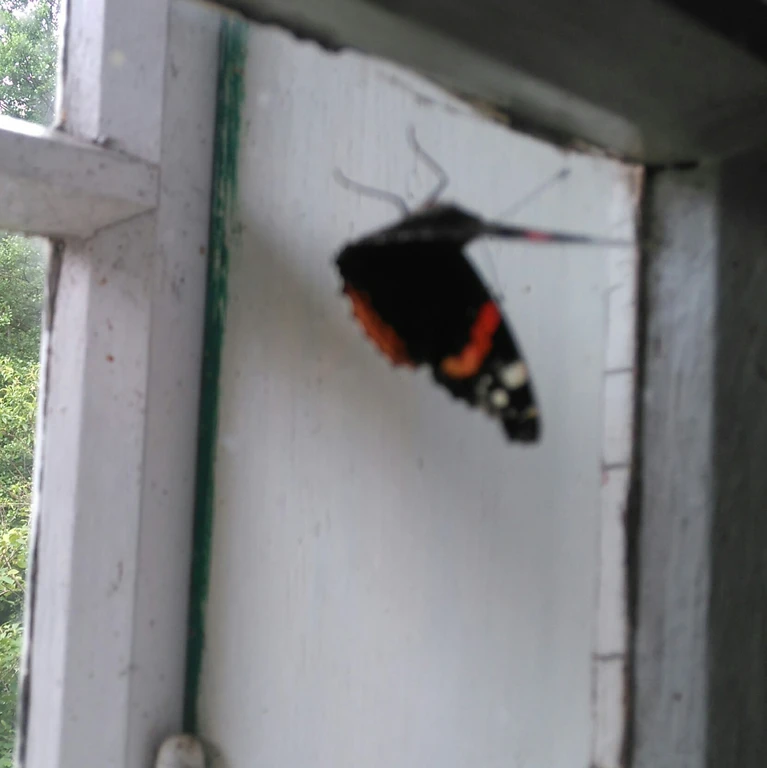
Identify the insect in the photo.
Vanessa atalanta
